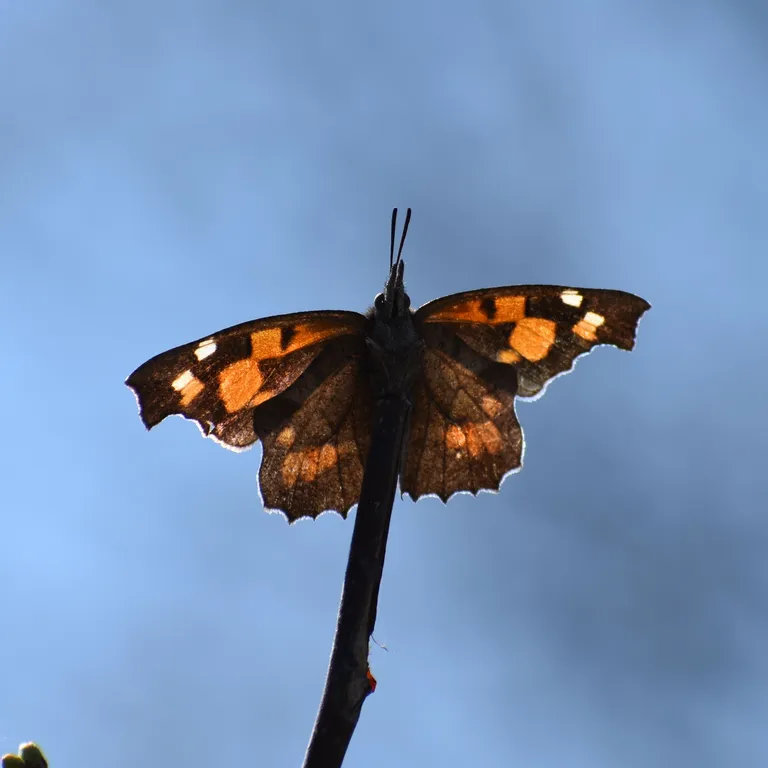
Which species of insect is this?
Libythea celtis
